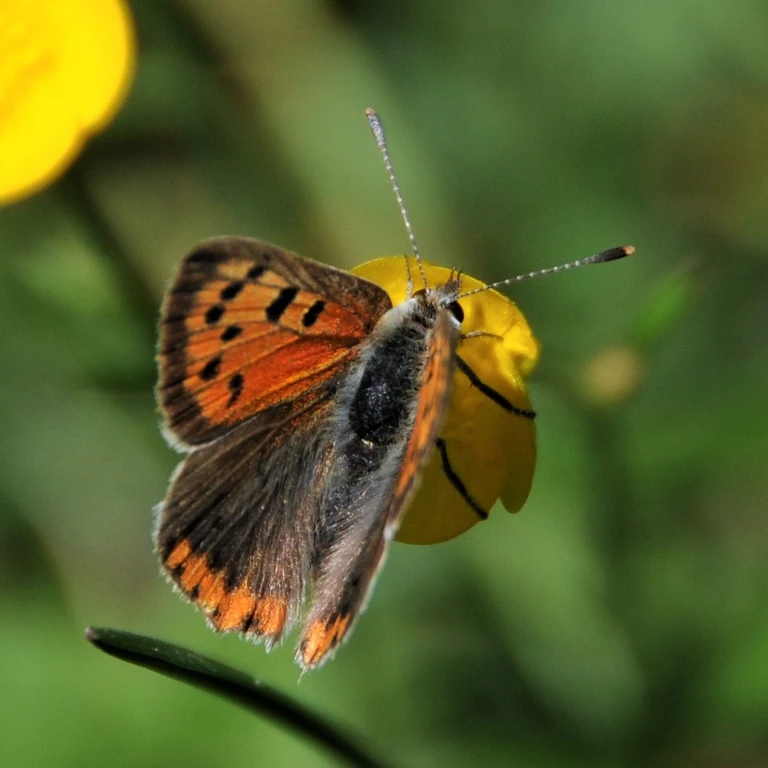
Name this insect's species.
Lycaena phlaeas
